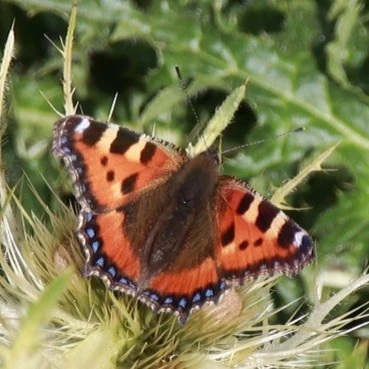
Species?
Aglais urticae
